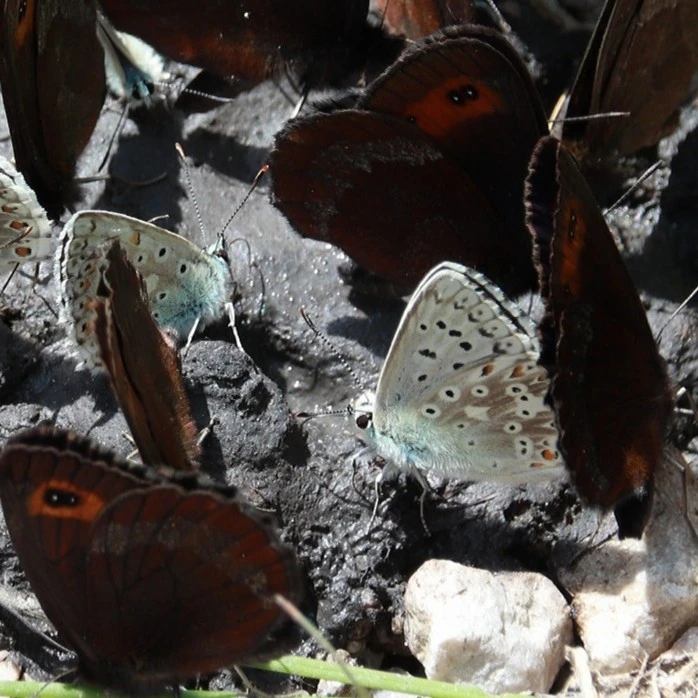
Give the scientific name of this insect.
Lysandra coridon
